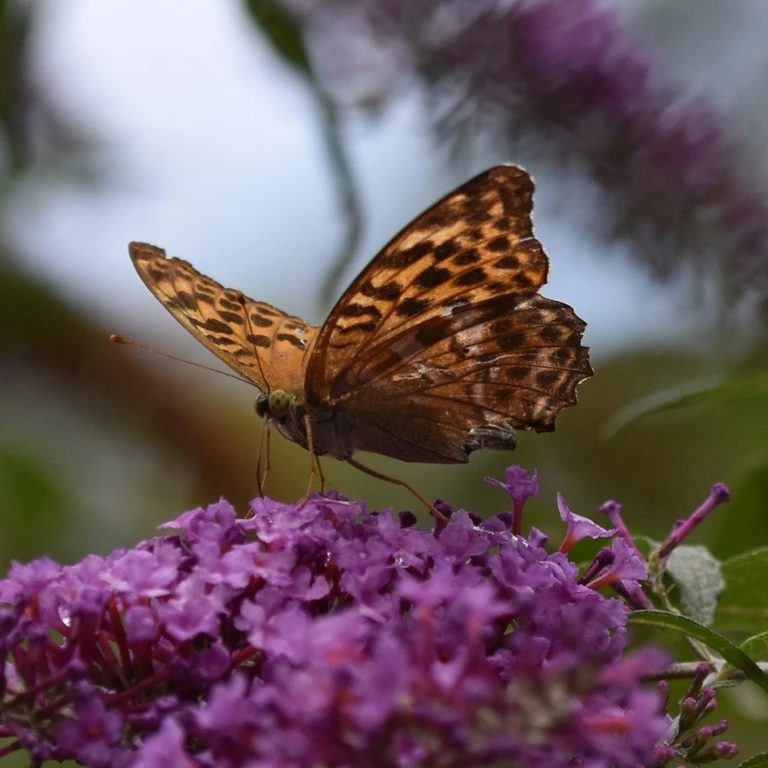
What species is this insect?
Argynnis paphia
